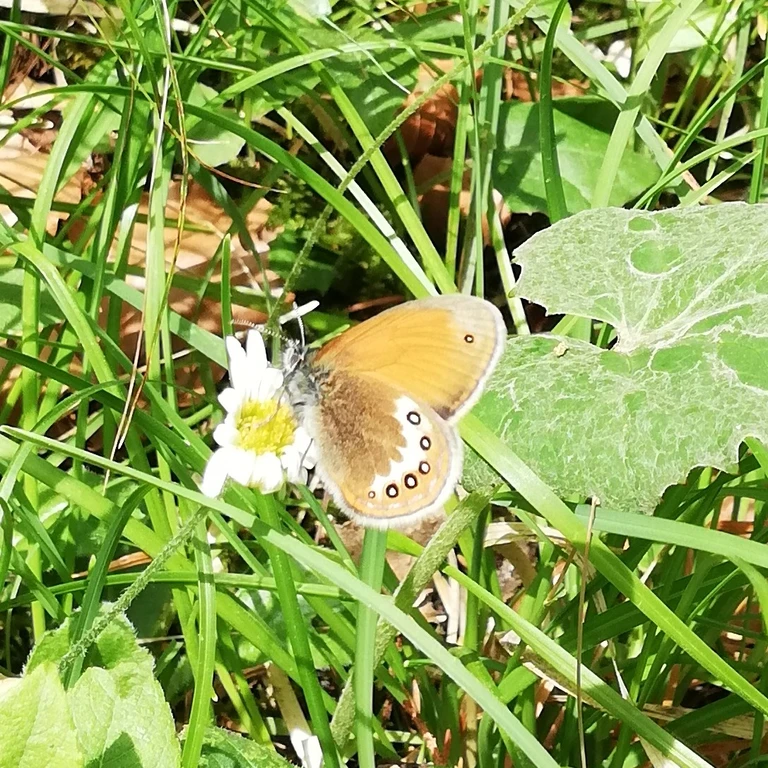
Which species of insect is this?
Coenonympha gardetta
